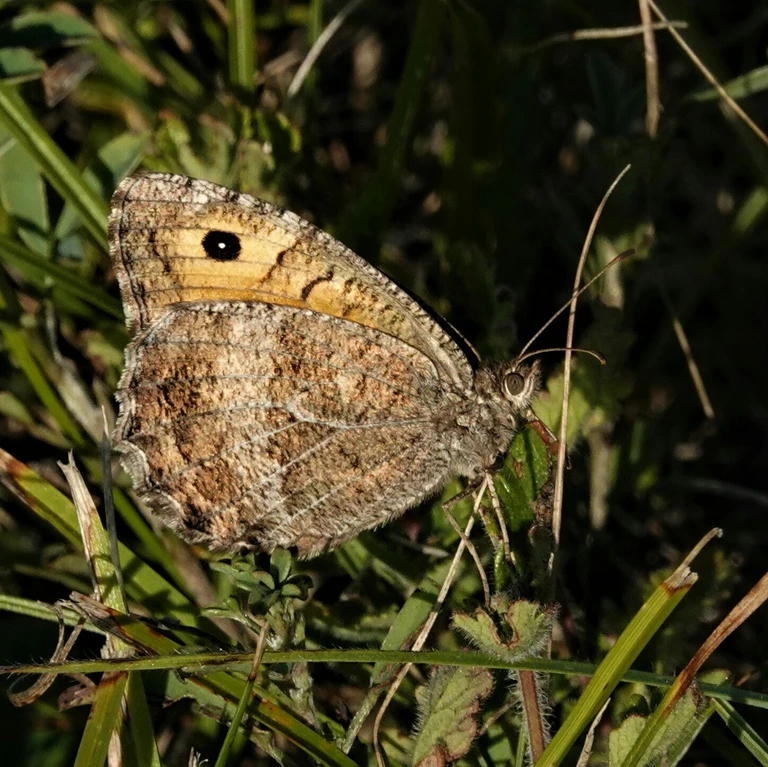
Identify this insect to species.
Arethusana arethusa
